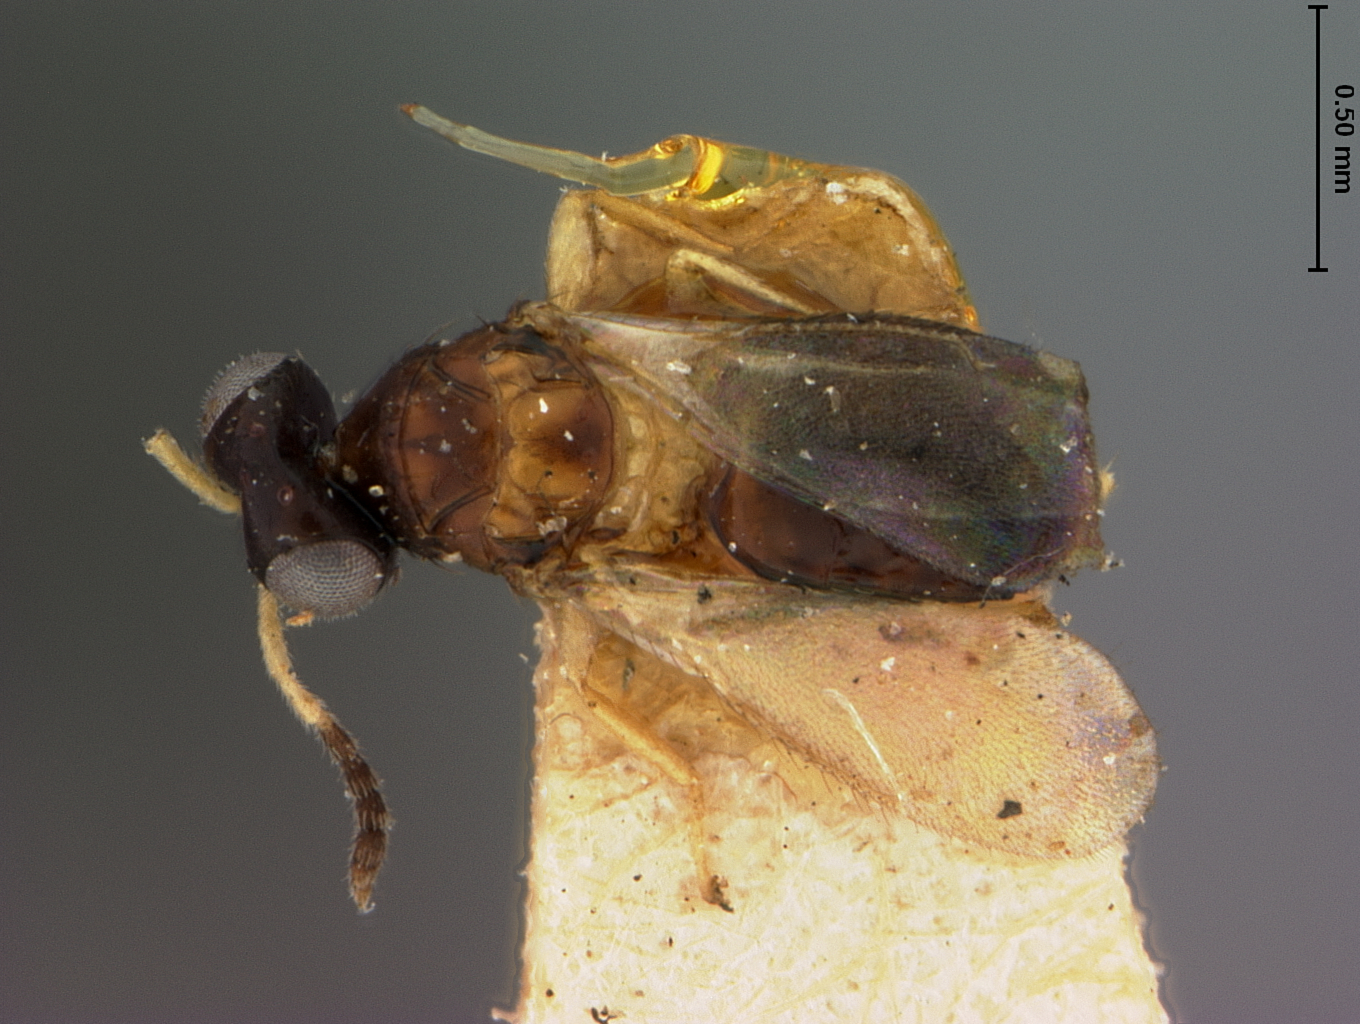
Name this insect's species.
Miotropis clisiocampae
